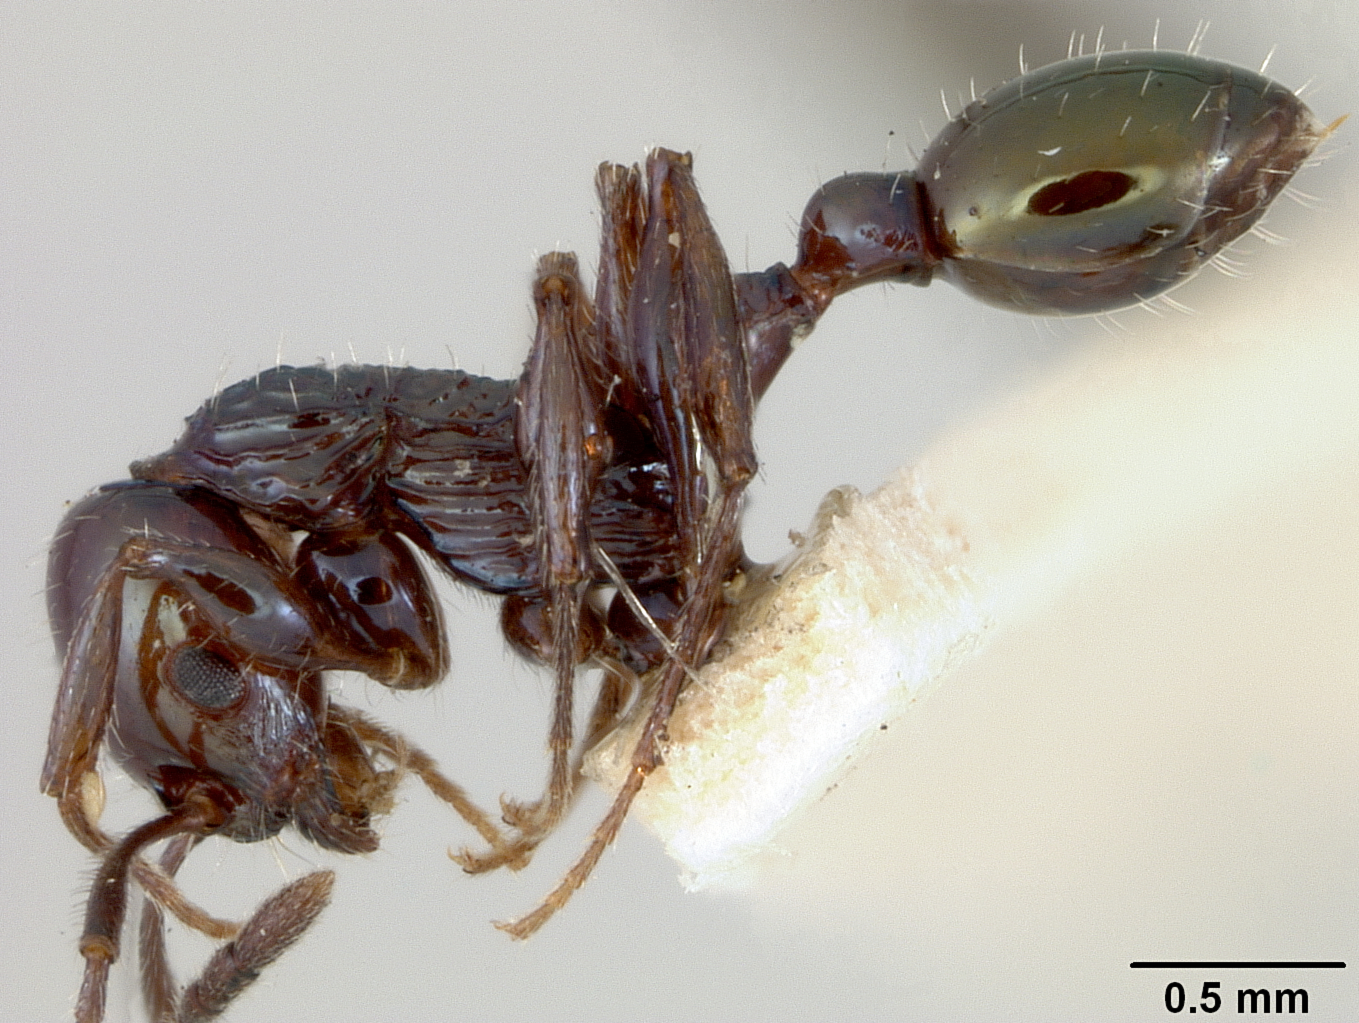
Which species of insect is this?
Macromischa wheeleri
